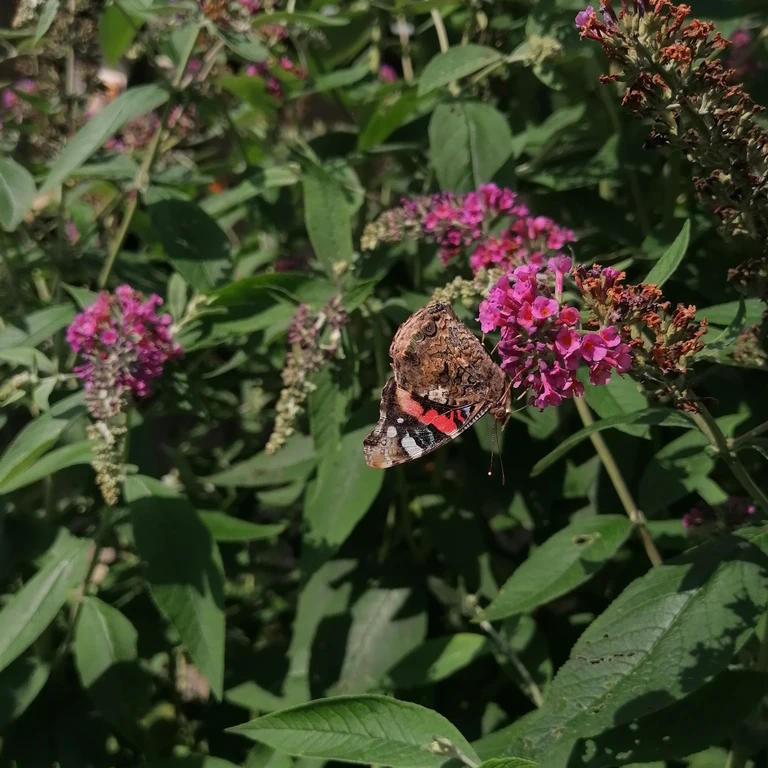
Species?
Vanessa atalanta
